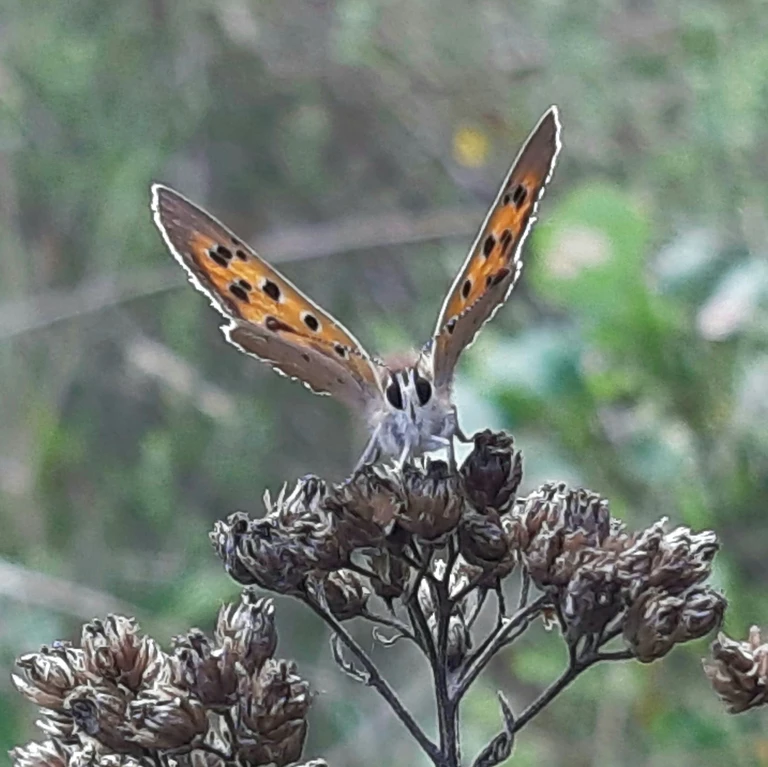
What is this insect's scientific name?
Lycaena phlaeas
